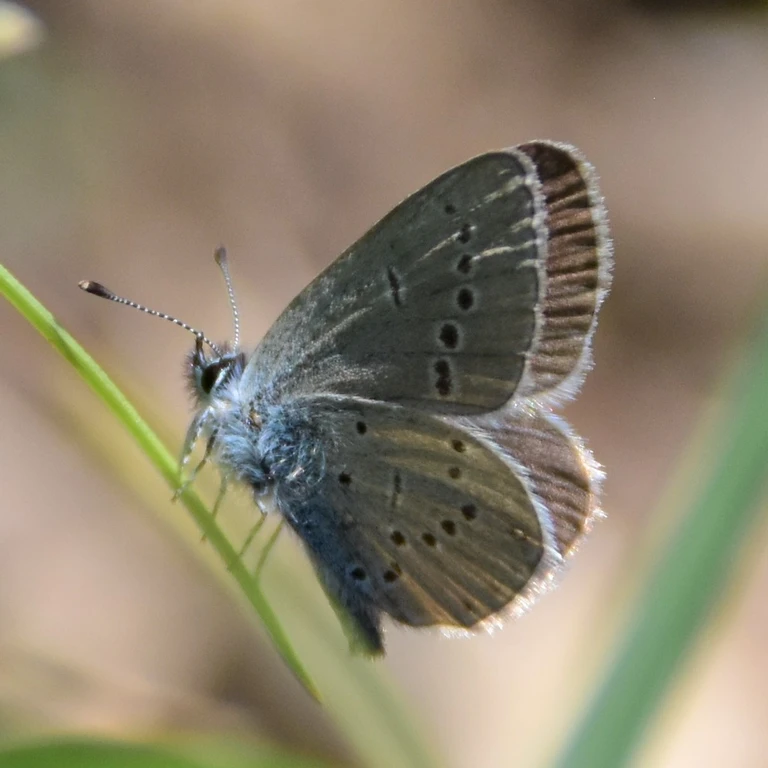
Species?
Cupido minimus
